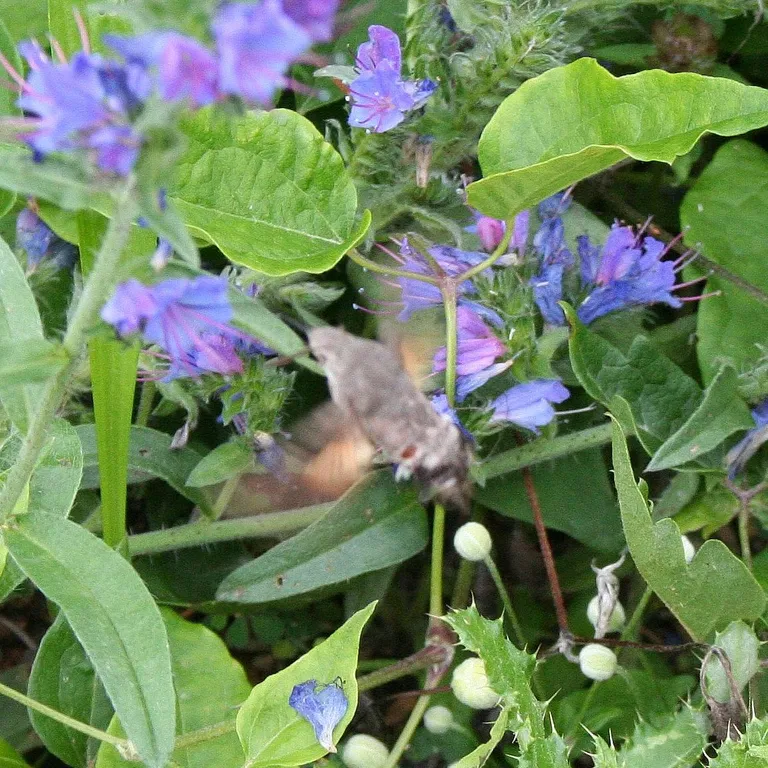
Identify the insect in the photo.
Macroglossum stellatarum
